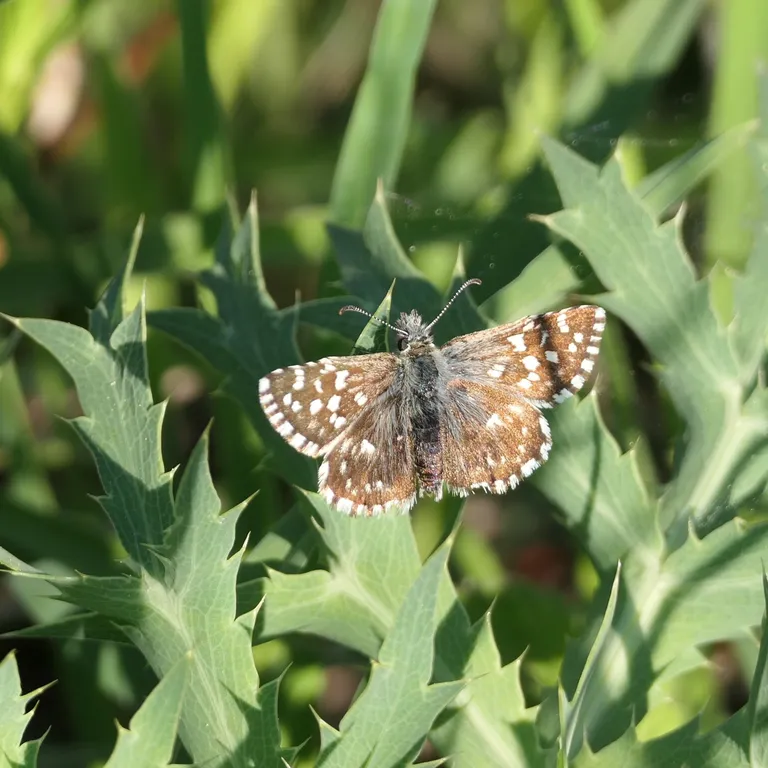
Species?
Pyrgus malvae
